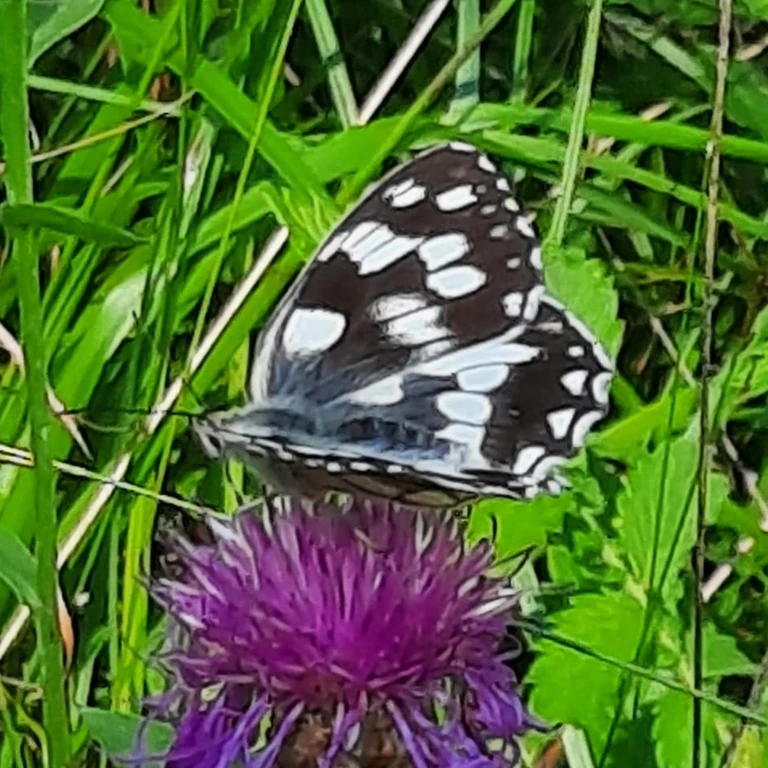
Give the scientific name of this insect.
Melanargia galathea
